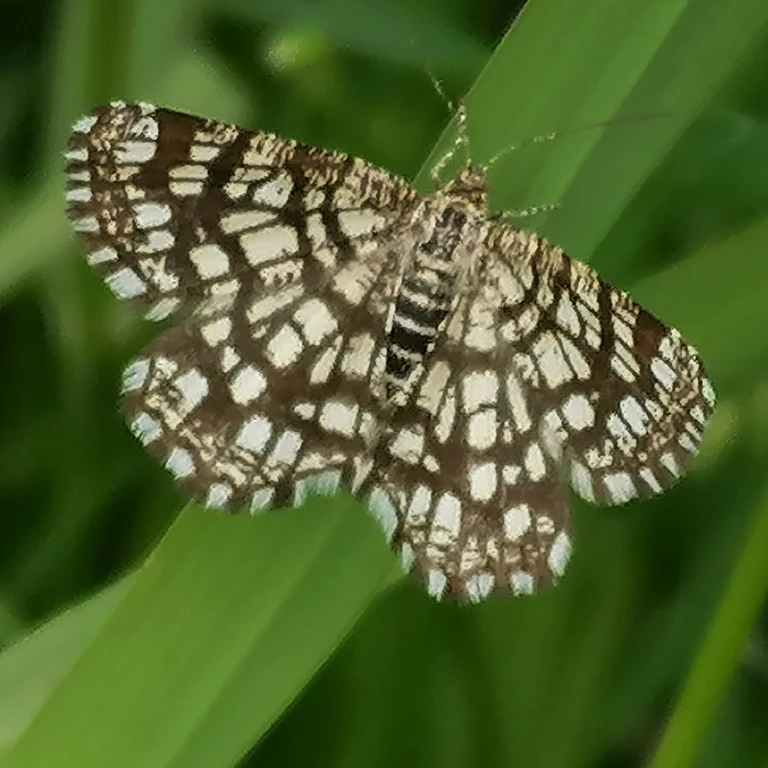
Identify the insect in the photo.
Chiasmia clathrata
